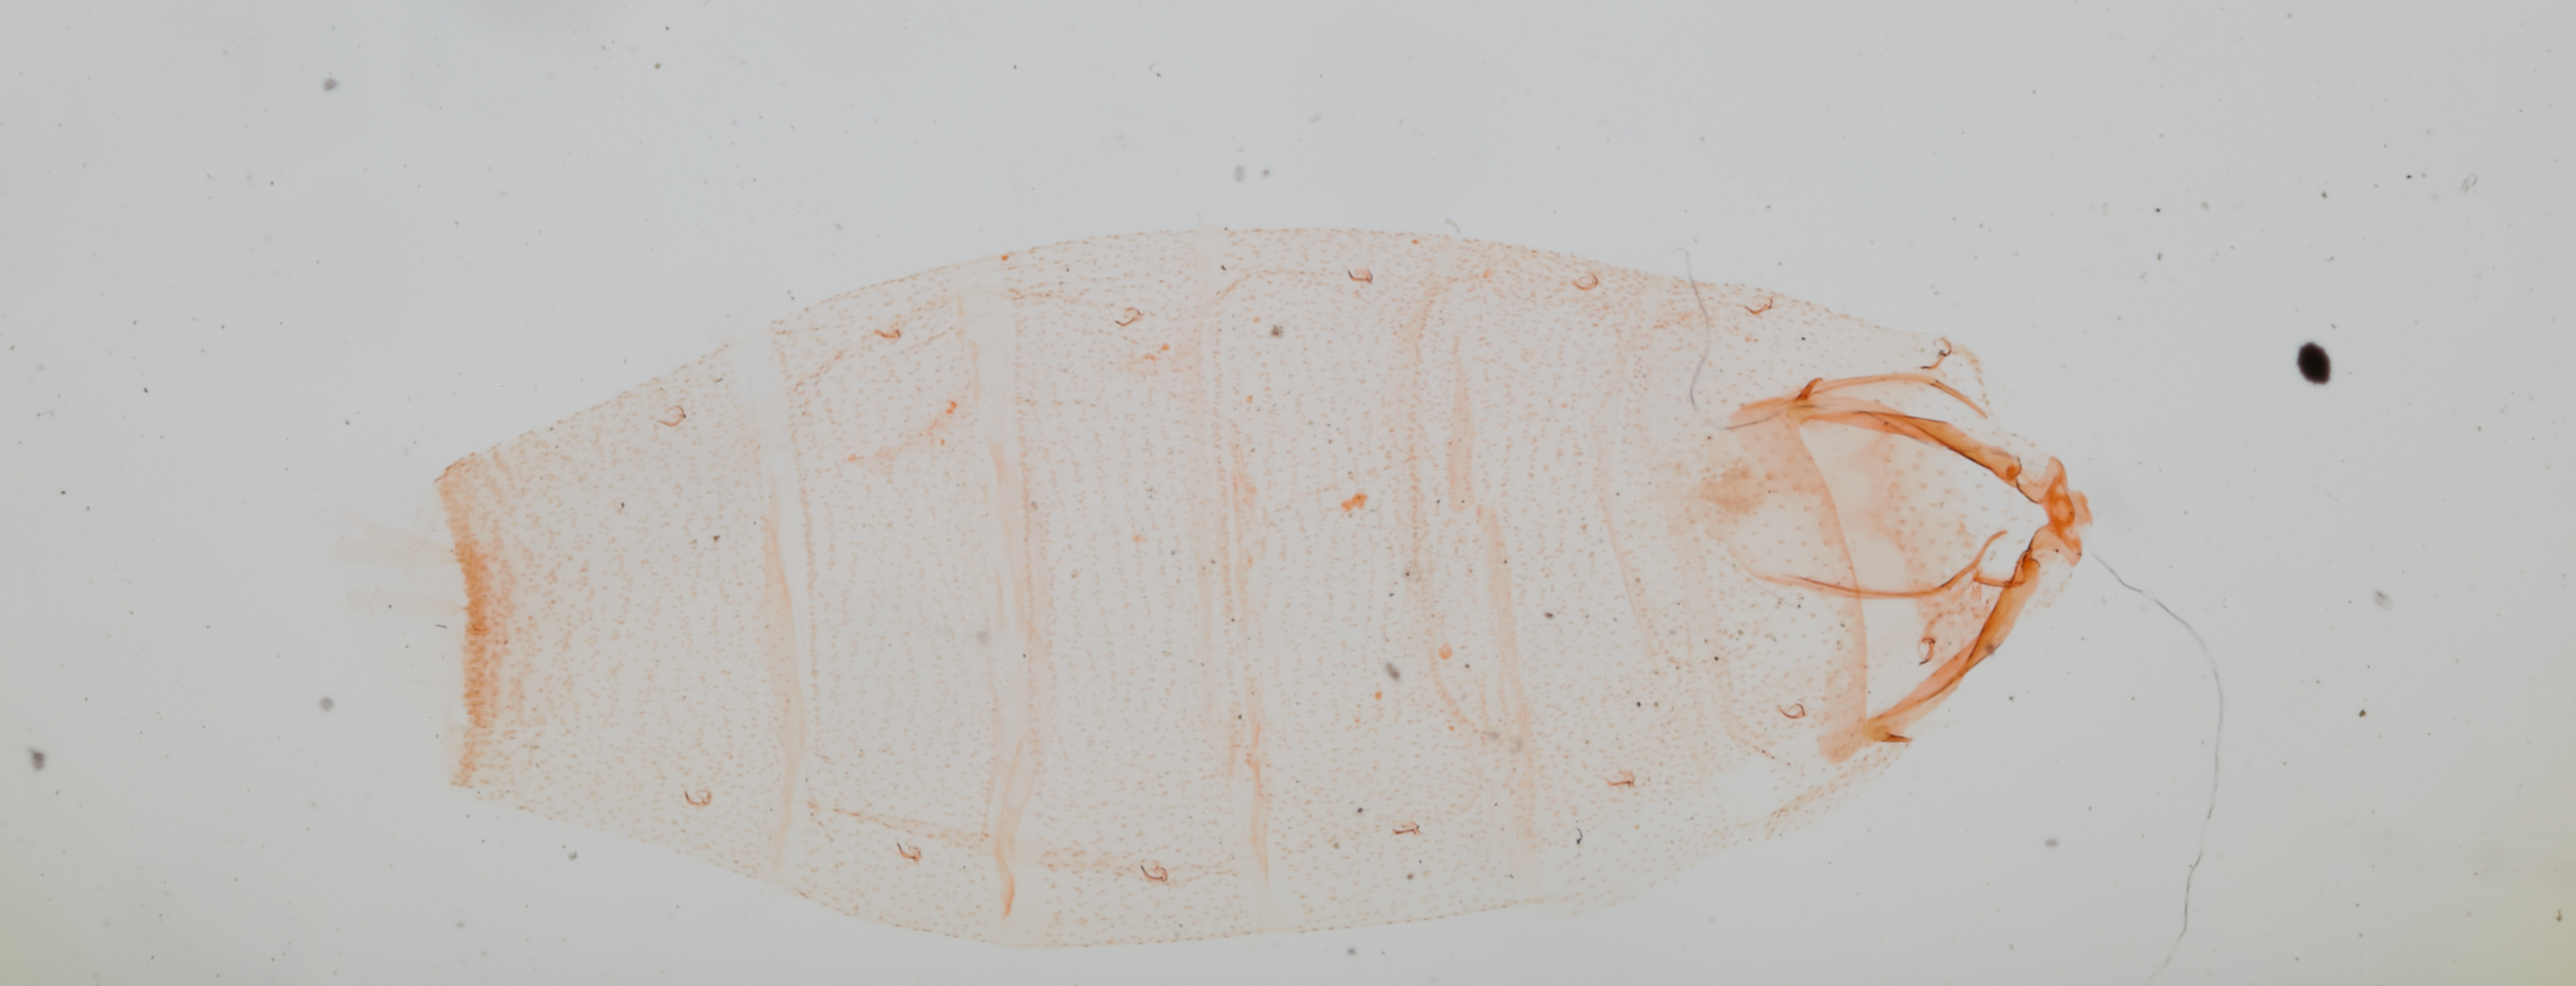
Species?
Isophrictis pennella (also Paltodora pennella)
